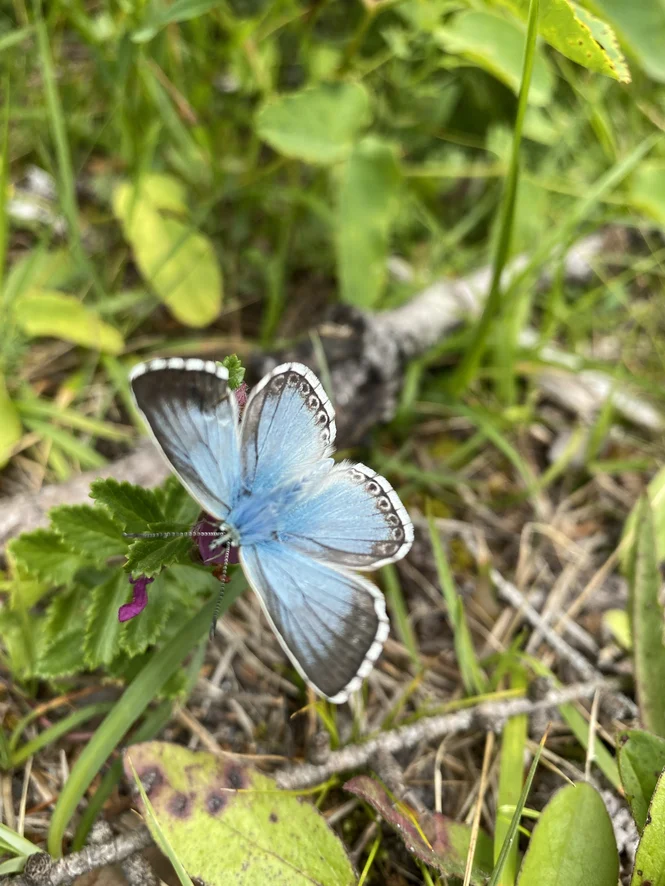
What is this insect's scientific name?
Lysandra coridon
